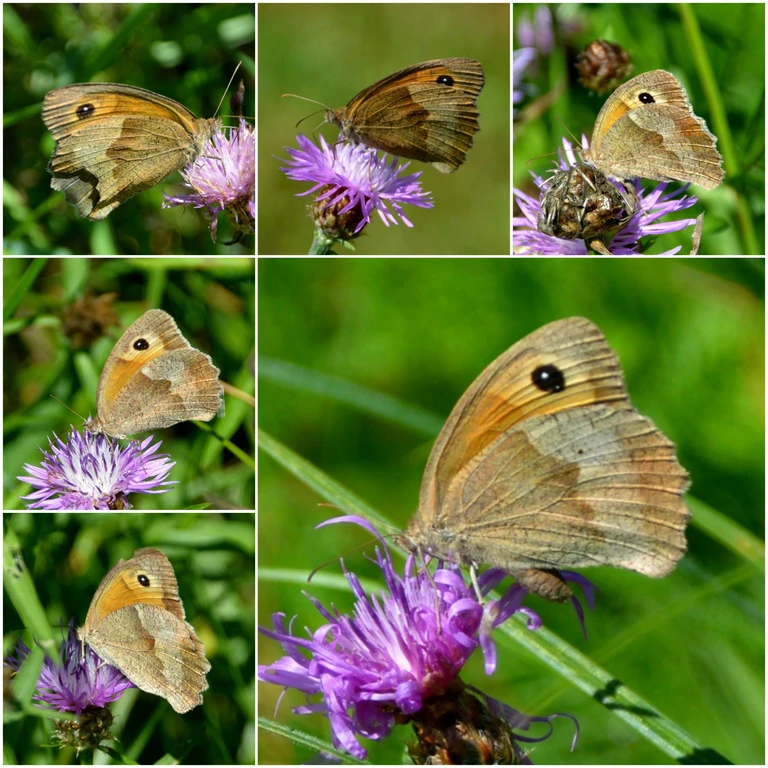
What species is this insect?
Maniola jurtina
